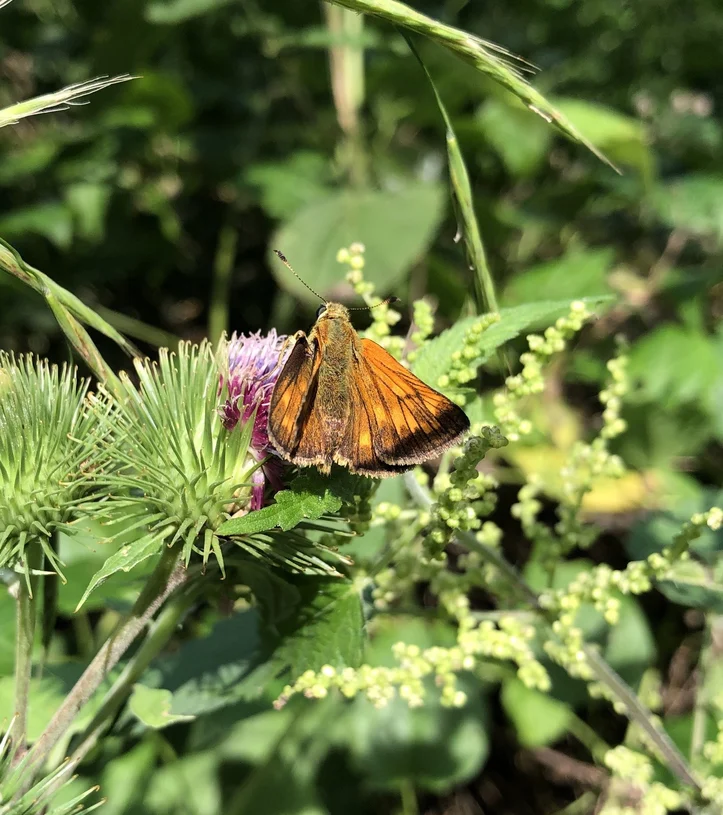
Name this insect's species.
Ochlodes sylvanus (also Ochlodes venata)
